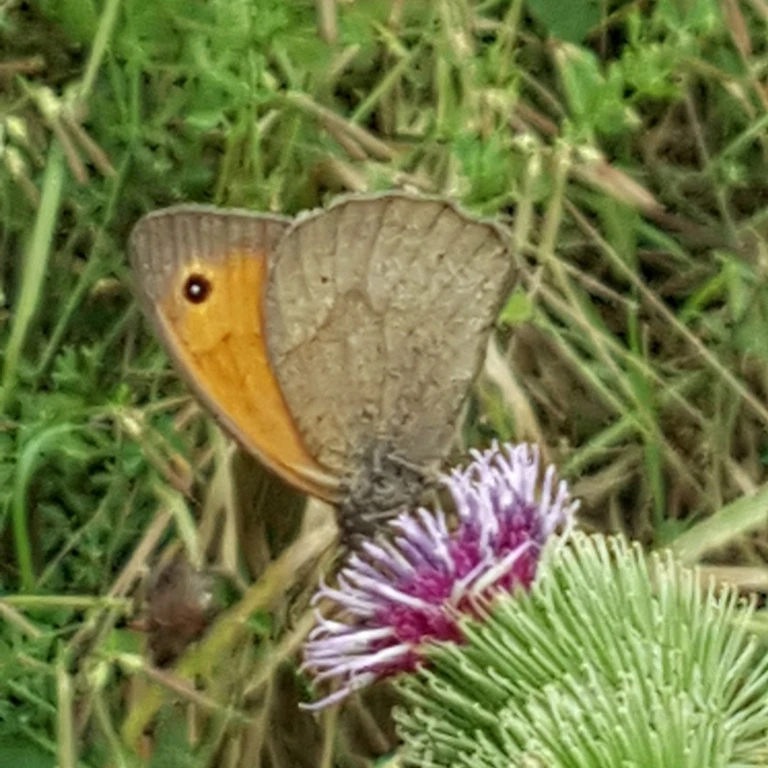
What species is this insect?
Maniola jurtina
